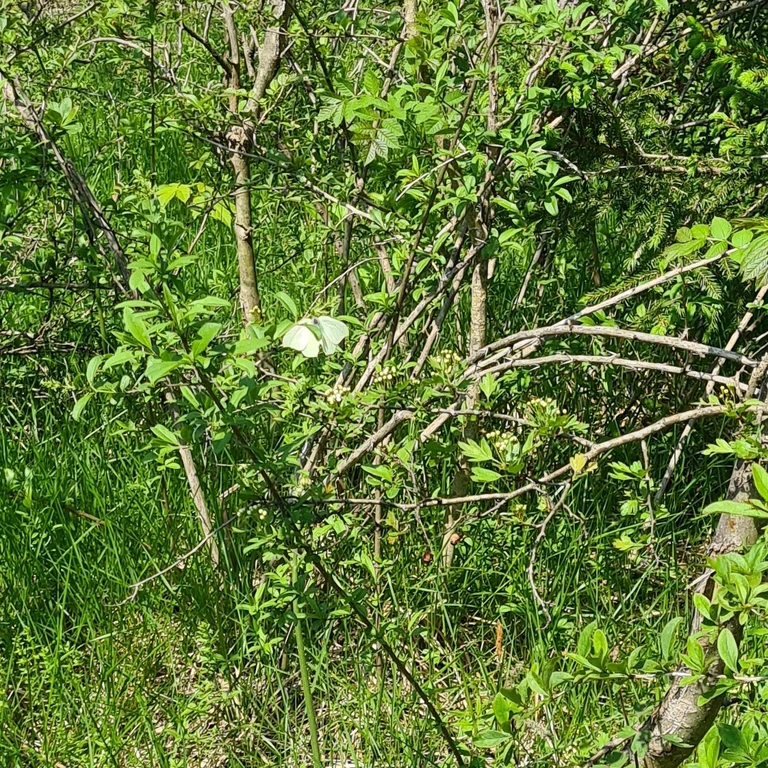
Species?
Gonepteryx rhamni
